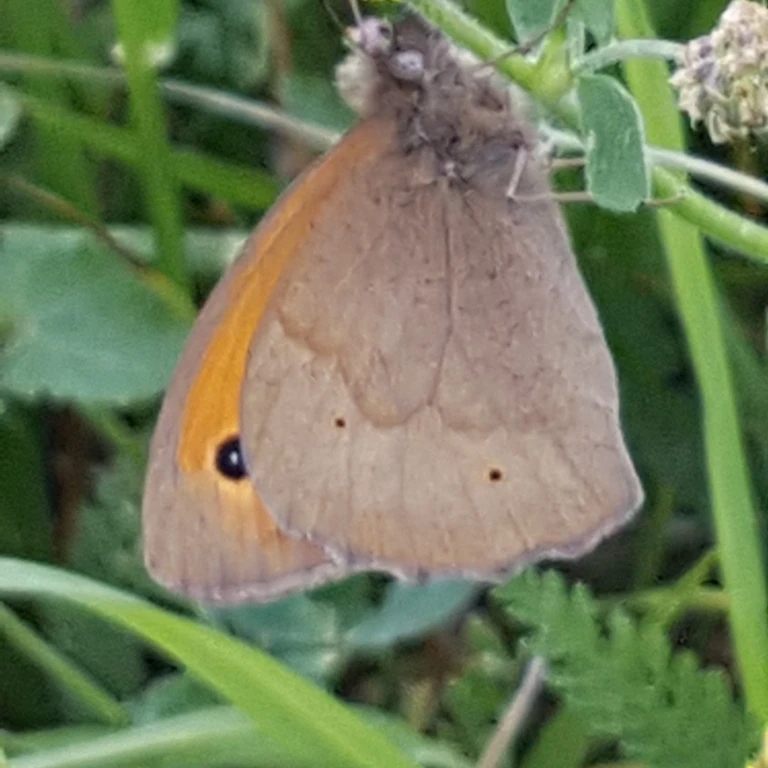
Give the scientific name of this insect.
Maniola jurtina
